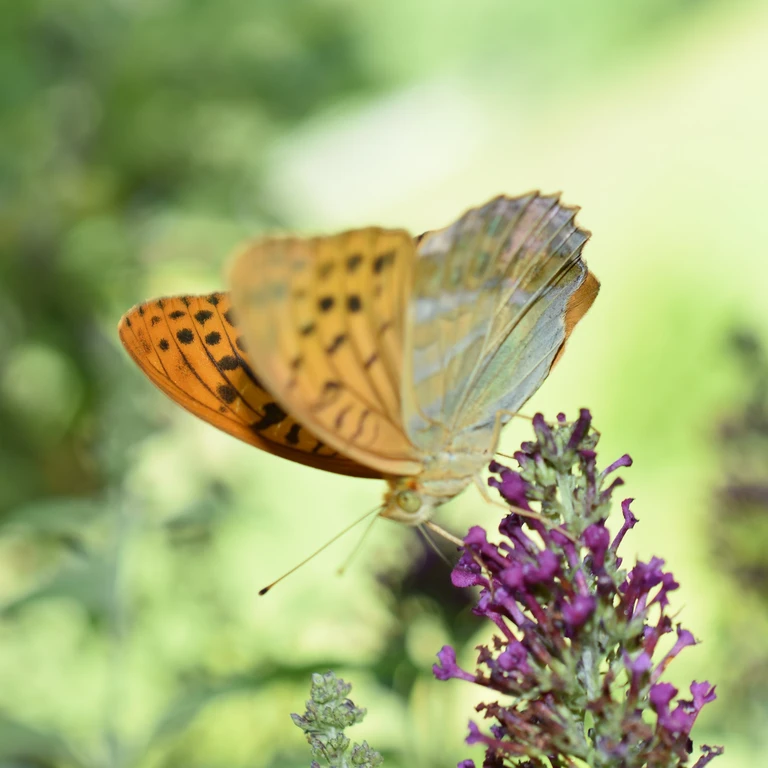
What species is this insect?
Argynnis paphia
